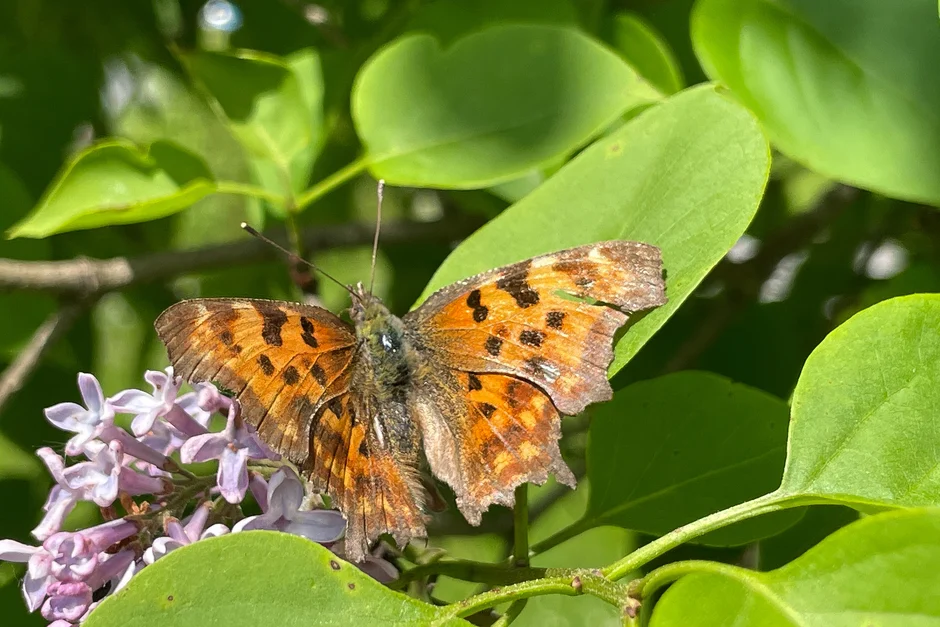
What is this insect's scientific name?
Polygonia c-album
